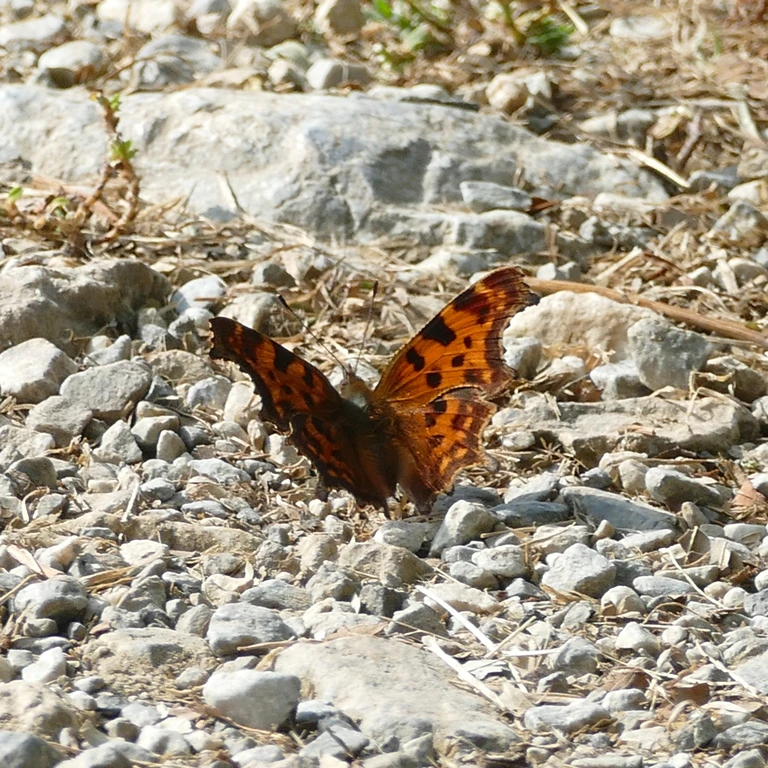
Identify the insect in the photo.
Polygonia c-album
